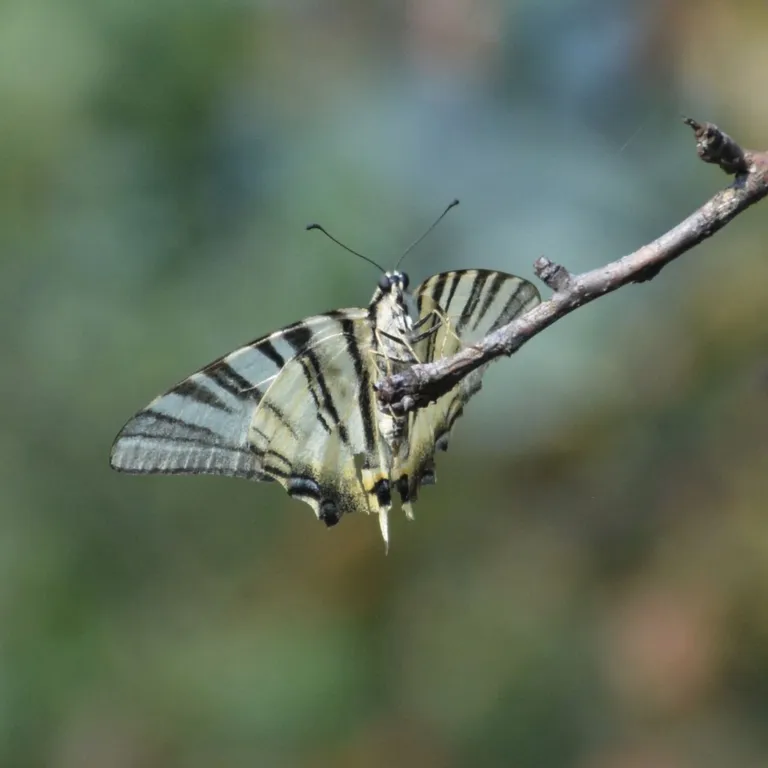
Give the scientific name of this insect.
Iphiclides podalirius
